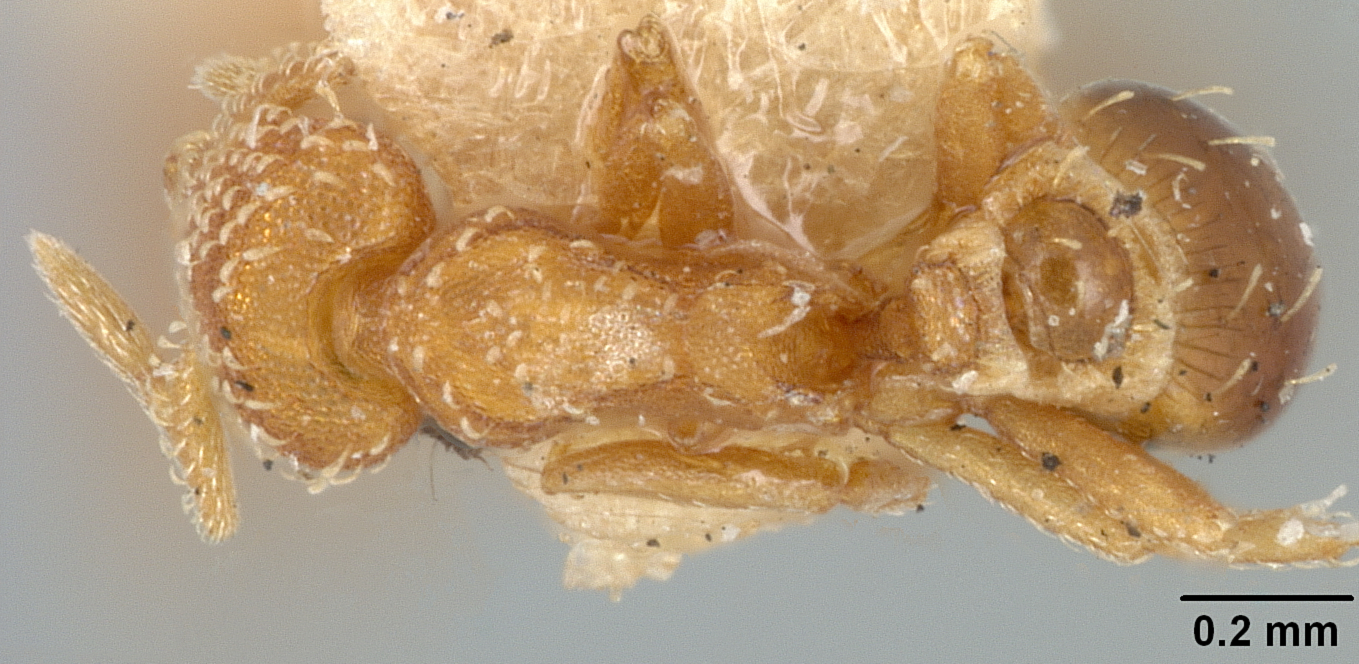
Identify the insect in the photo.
Strumigenys skwarrae
